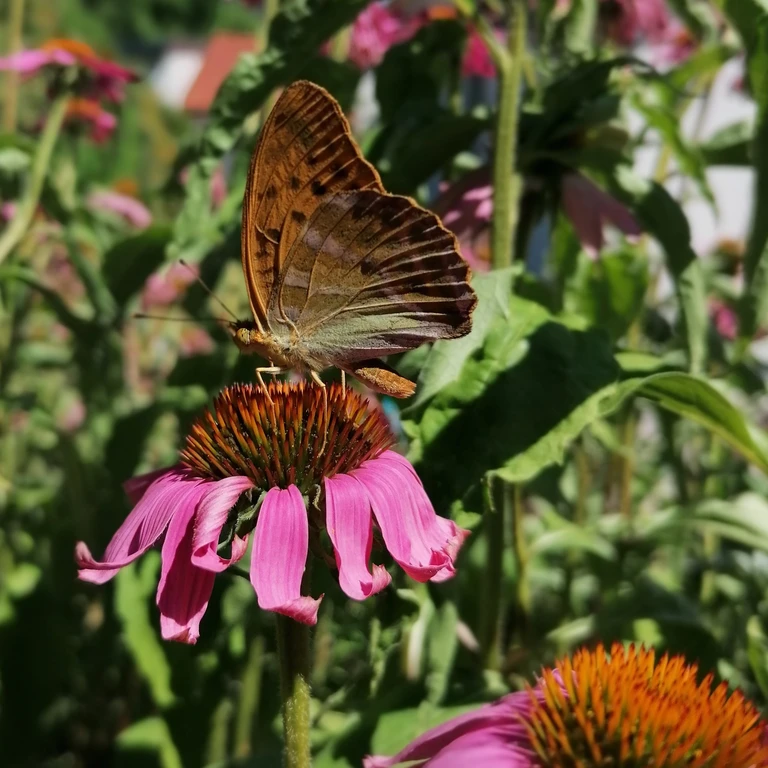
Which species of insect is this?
Argynnis paphia
